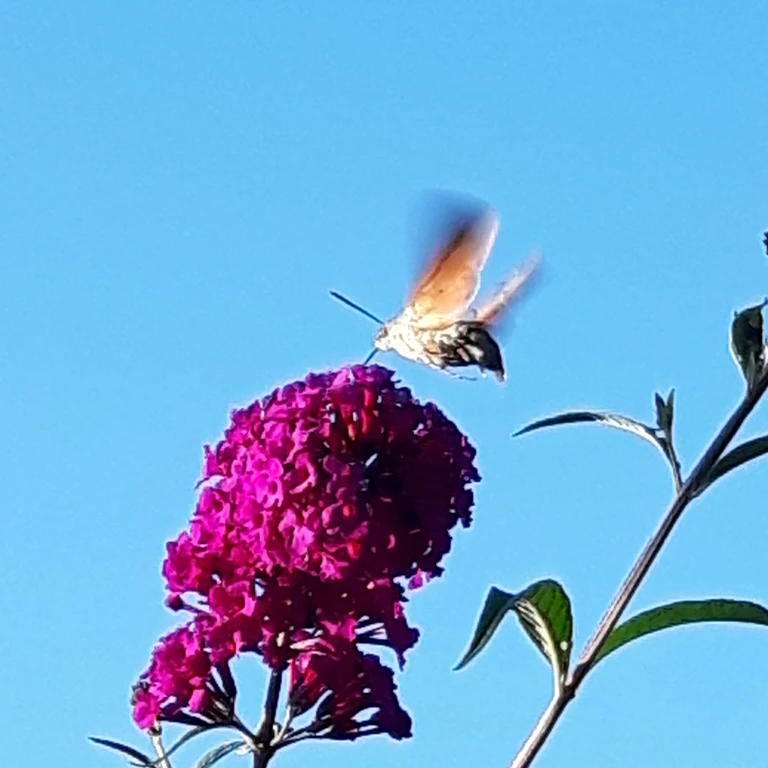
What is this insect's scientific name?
Macroglossum stellatarum
